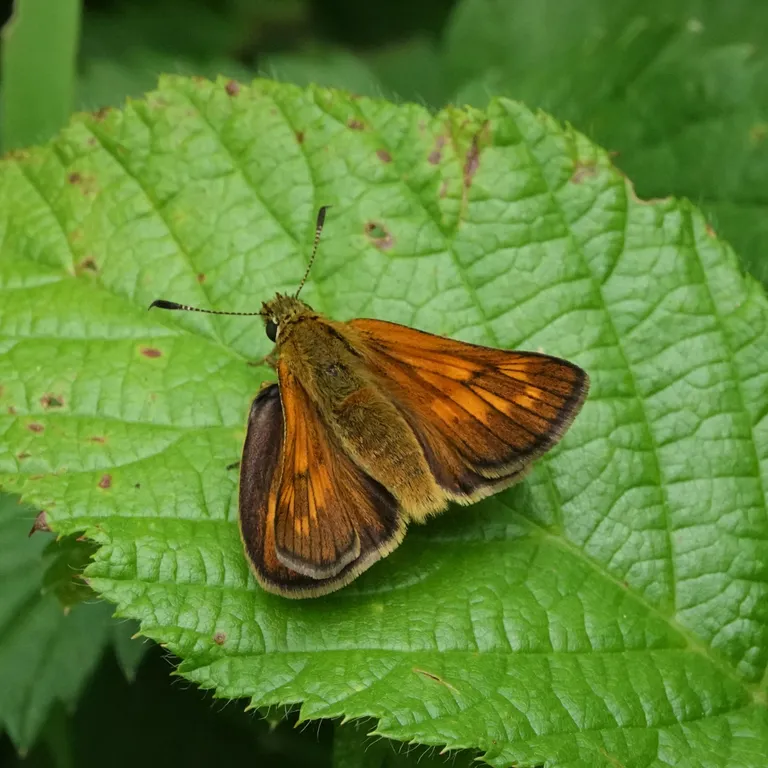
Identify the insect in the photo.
Ochlodes sylvanus (also Ochlodes venata)
